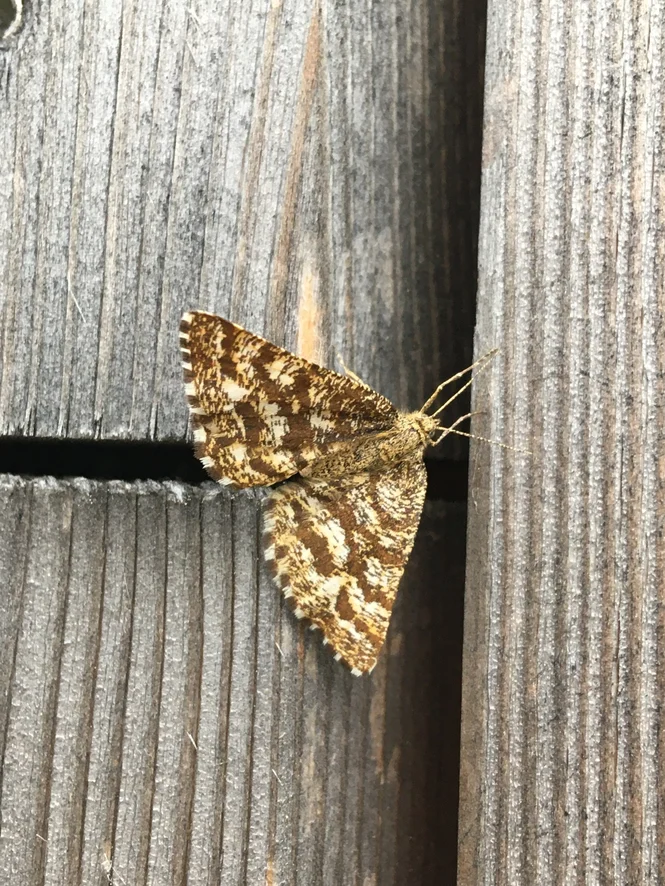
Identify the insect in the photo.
Ematurga atomaria
